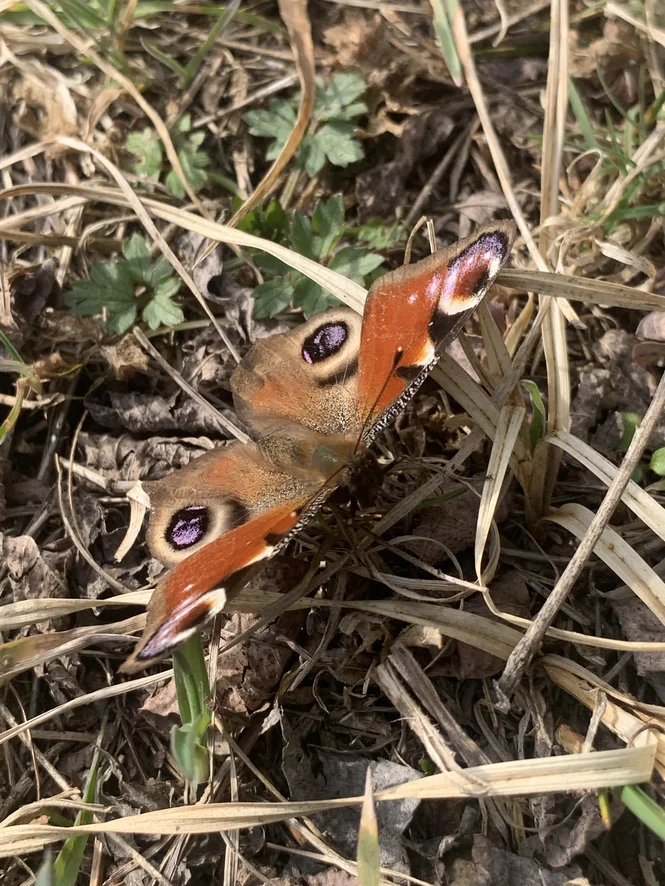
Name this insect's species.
Aglais io
